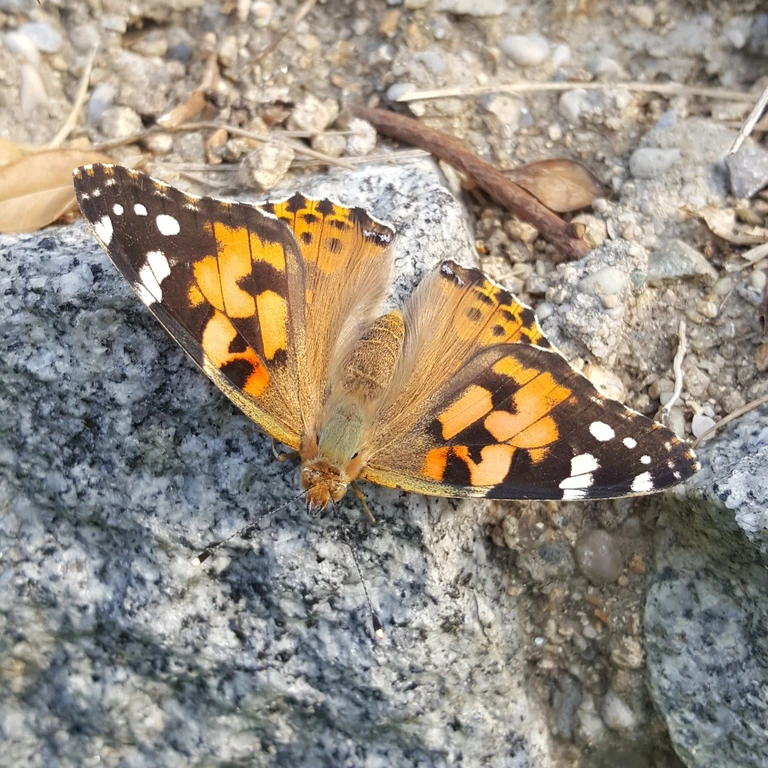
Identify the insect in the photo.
Vanessa cardui
